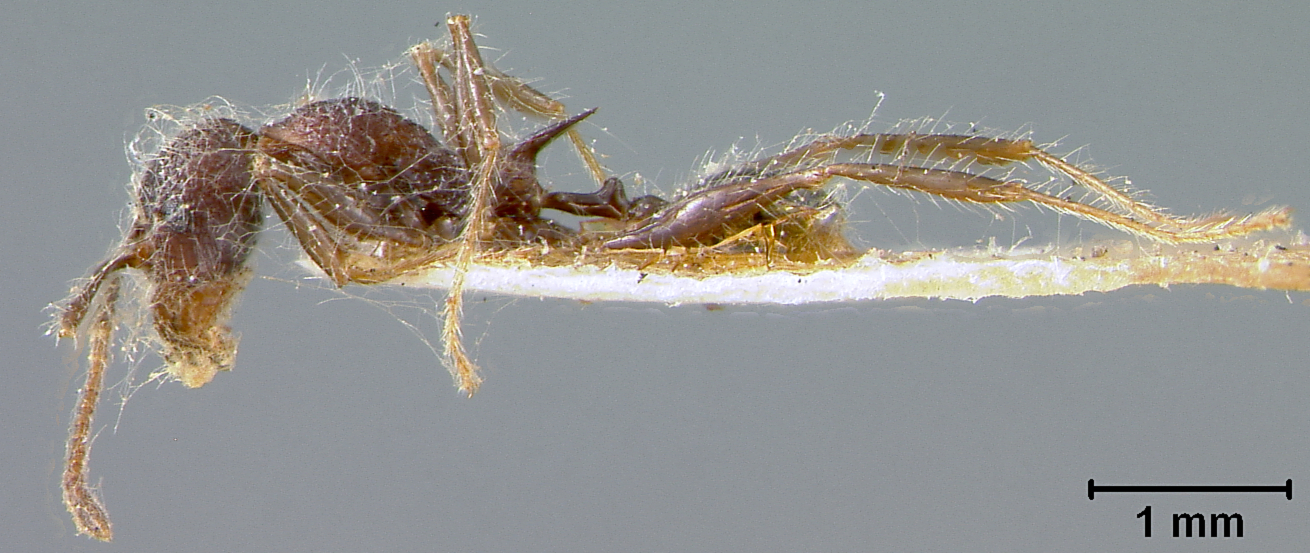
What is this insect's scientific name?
Macromischa cressoni
